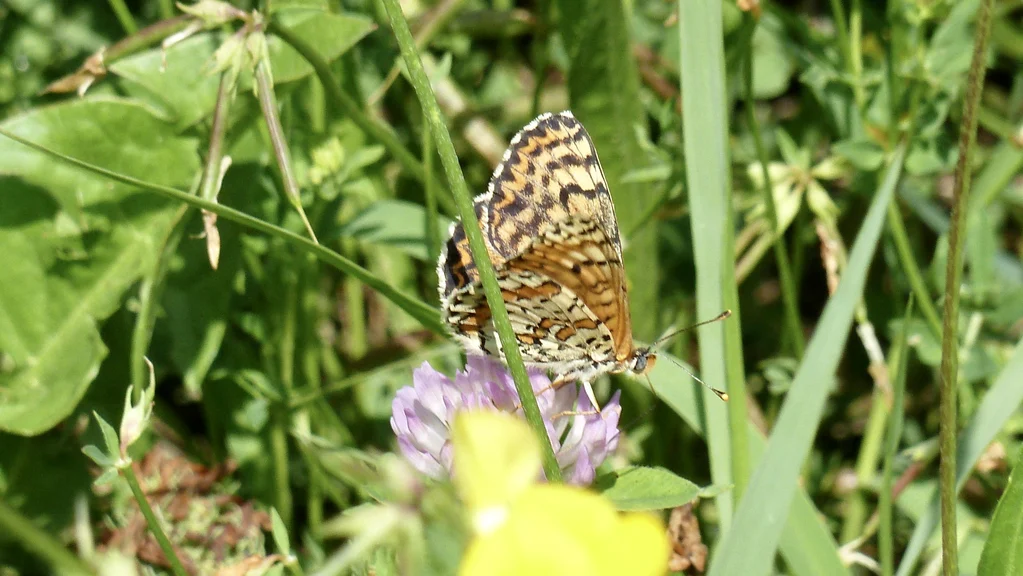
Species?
Melitaea didyma
